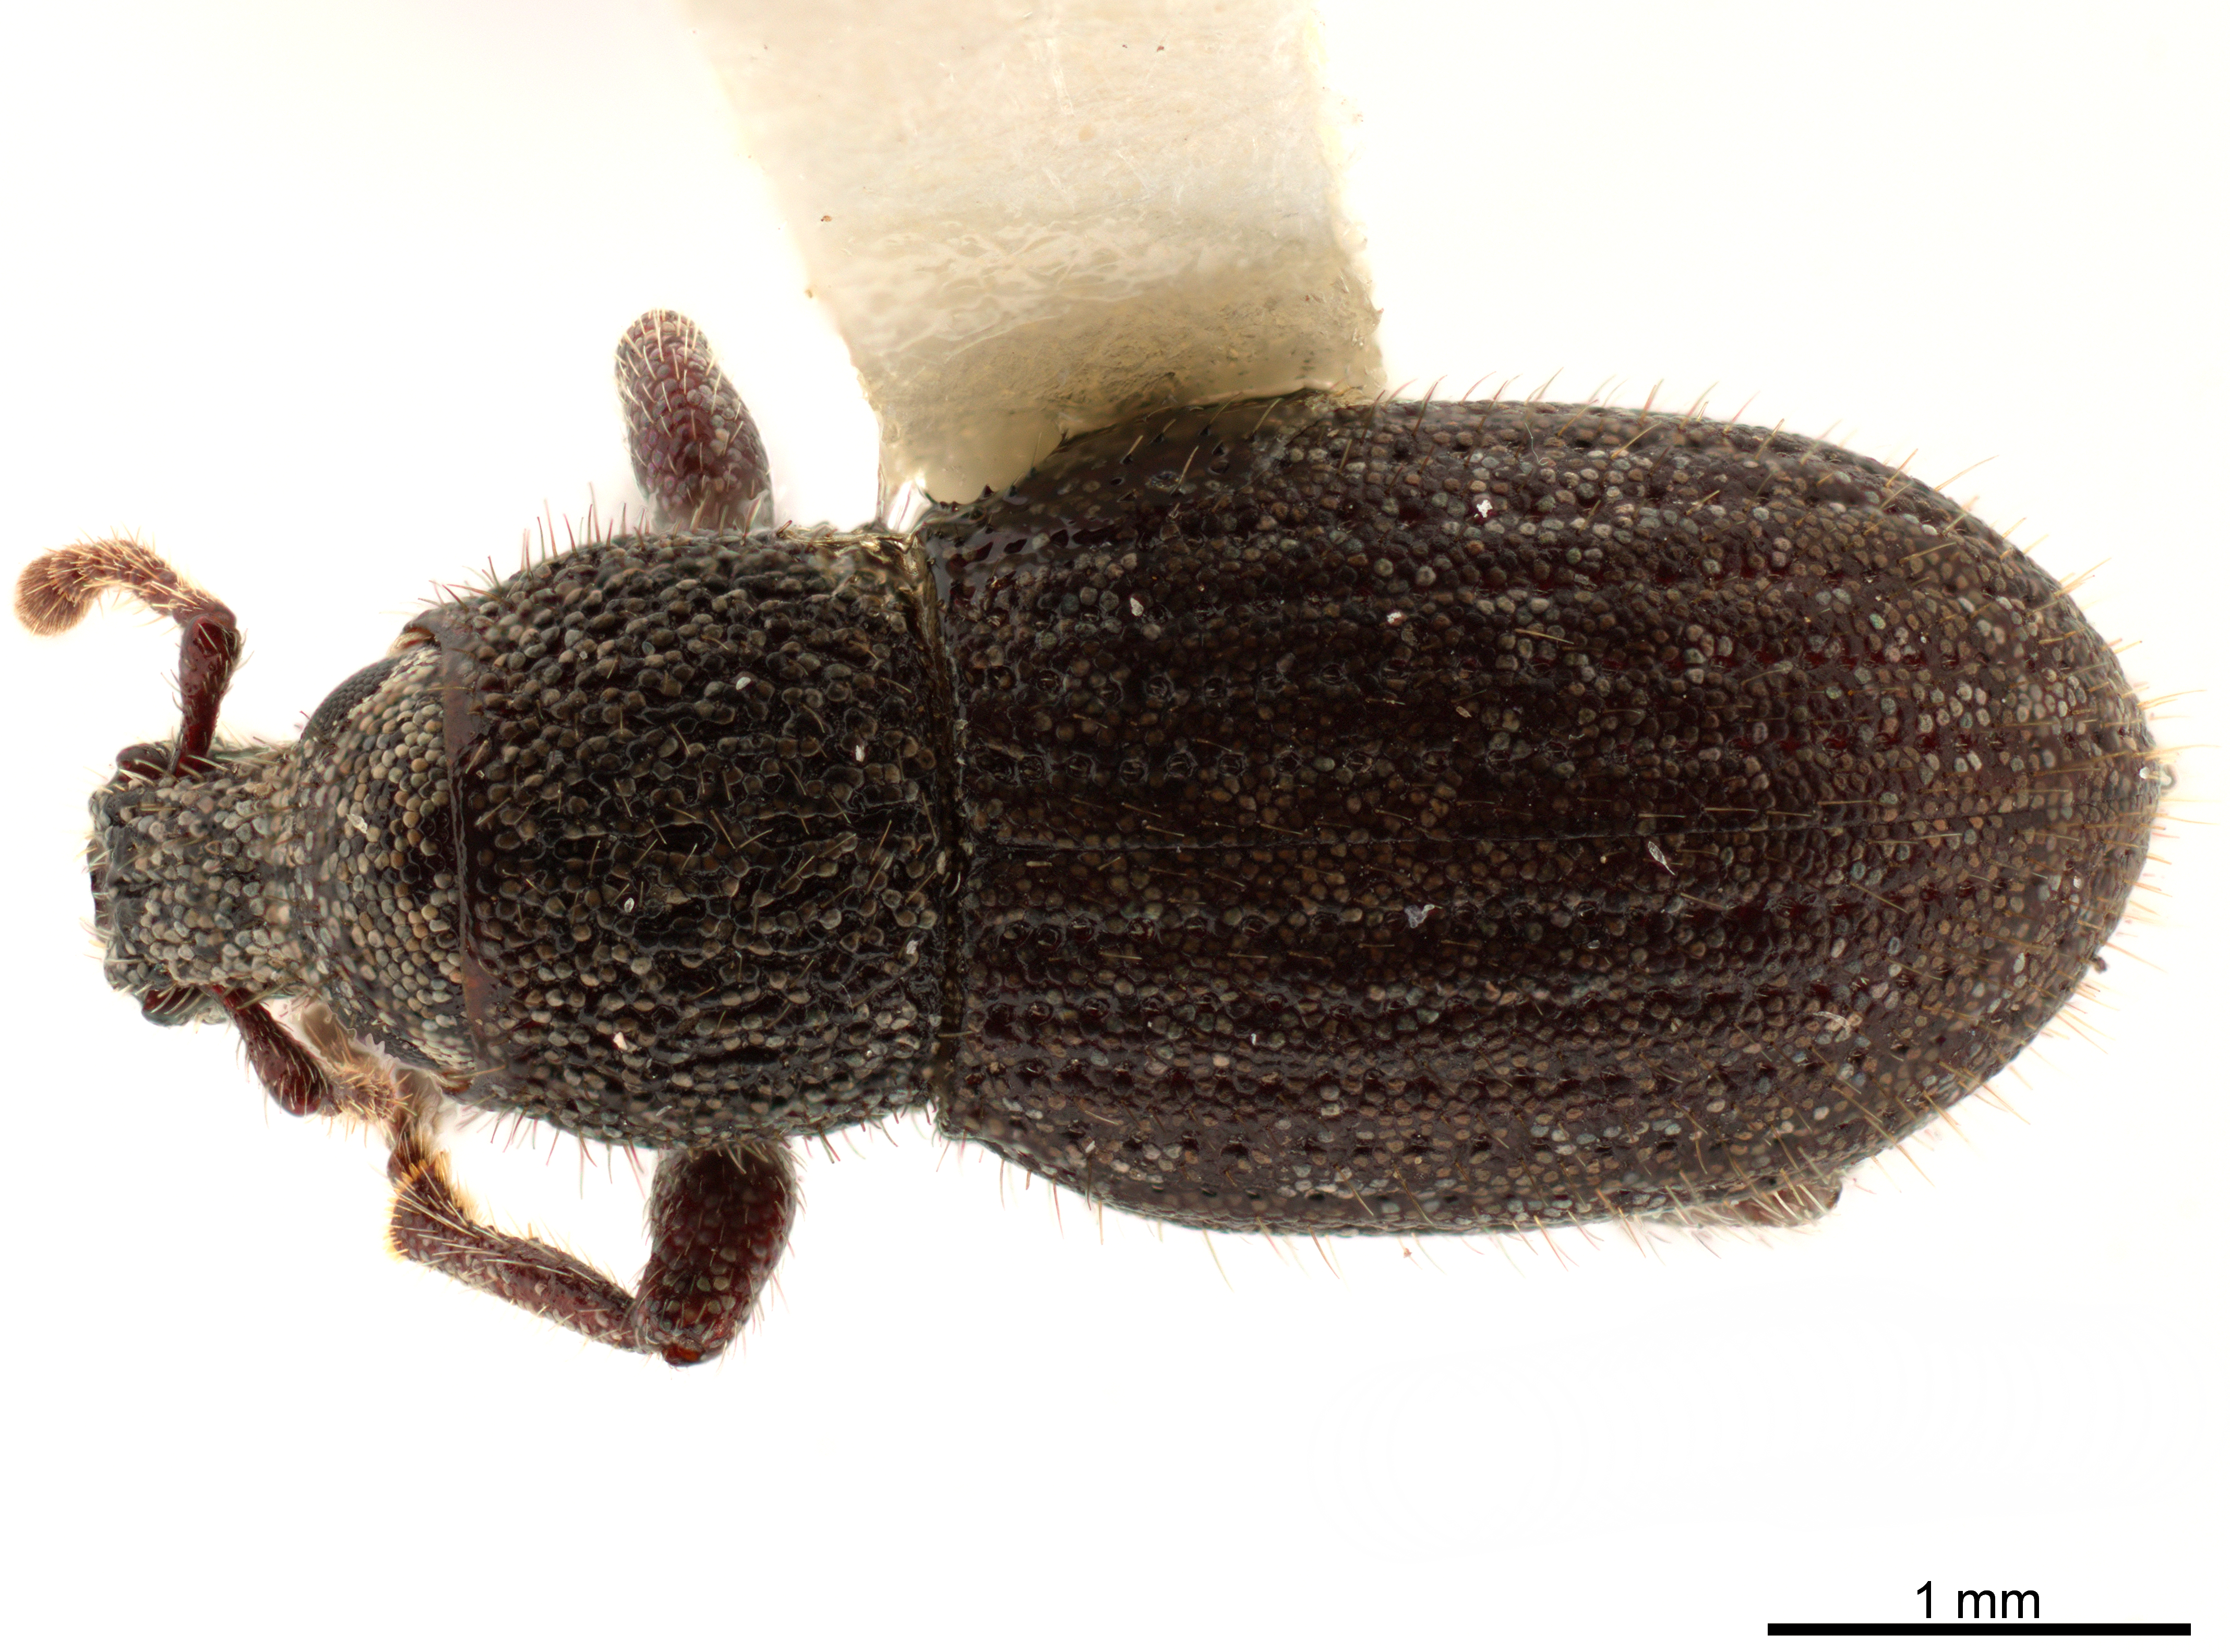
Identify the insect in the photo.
Diamimus subsericeus
